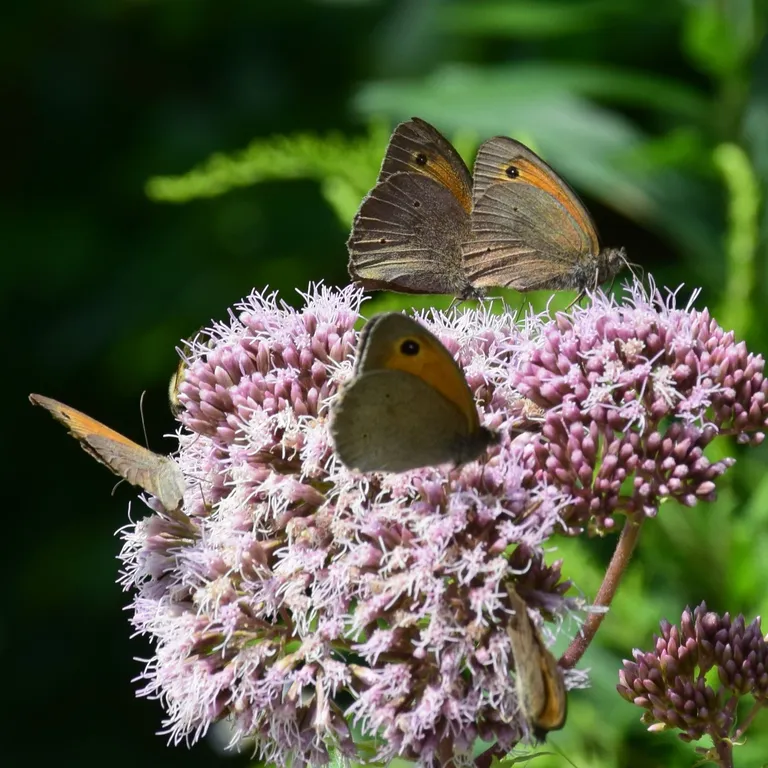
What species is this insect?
Maniola jurtina
